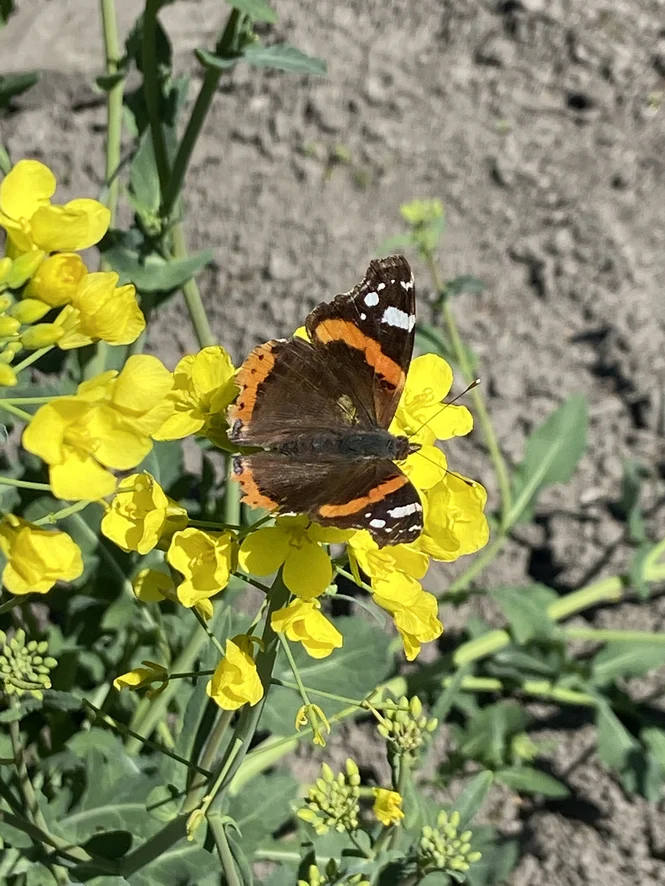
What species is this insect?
Vanessa atalanta
